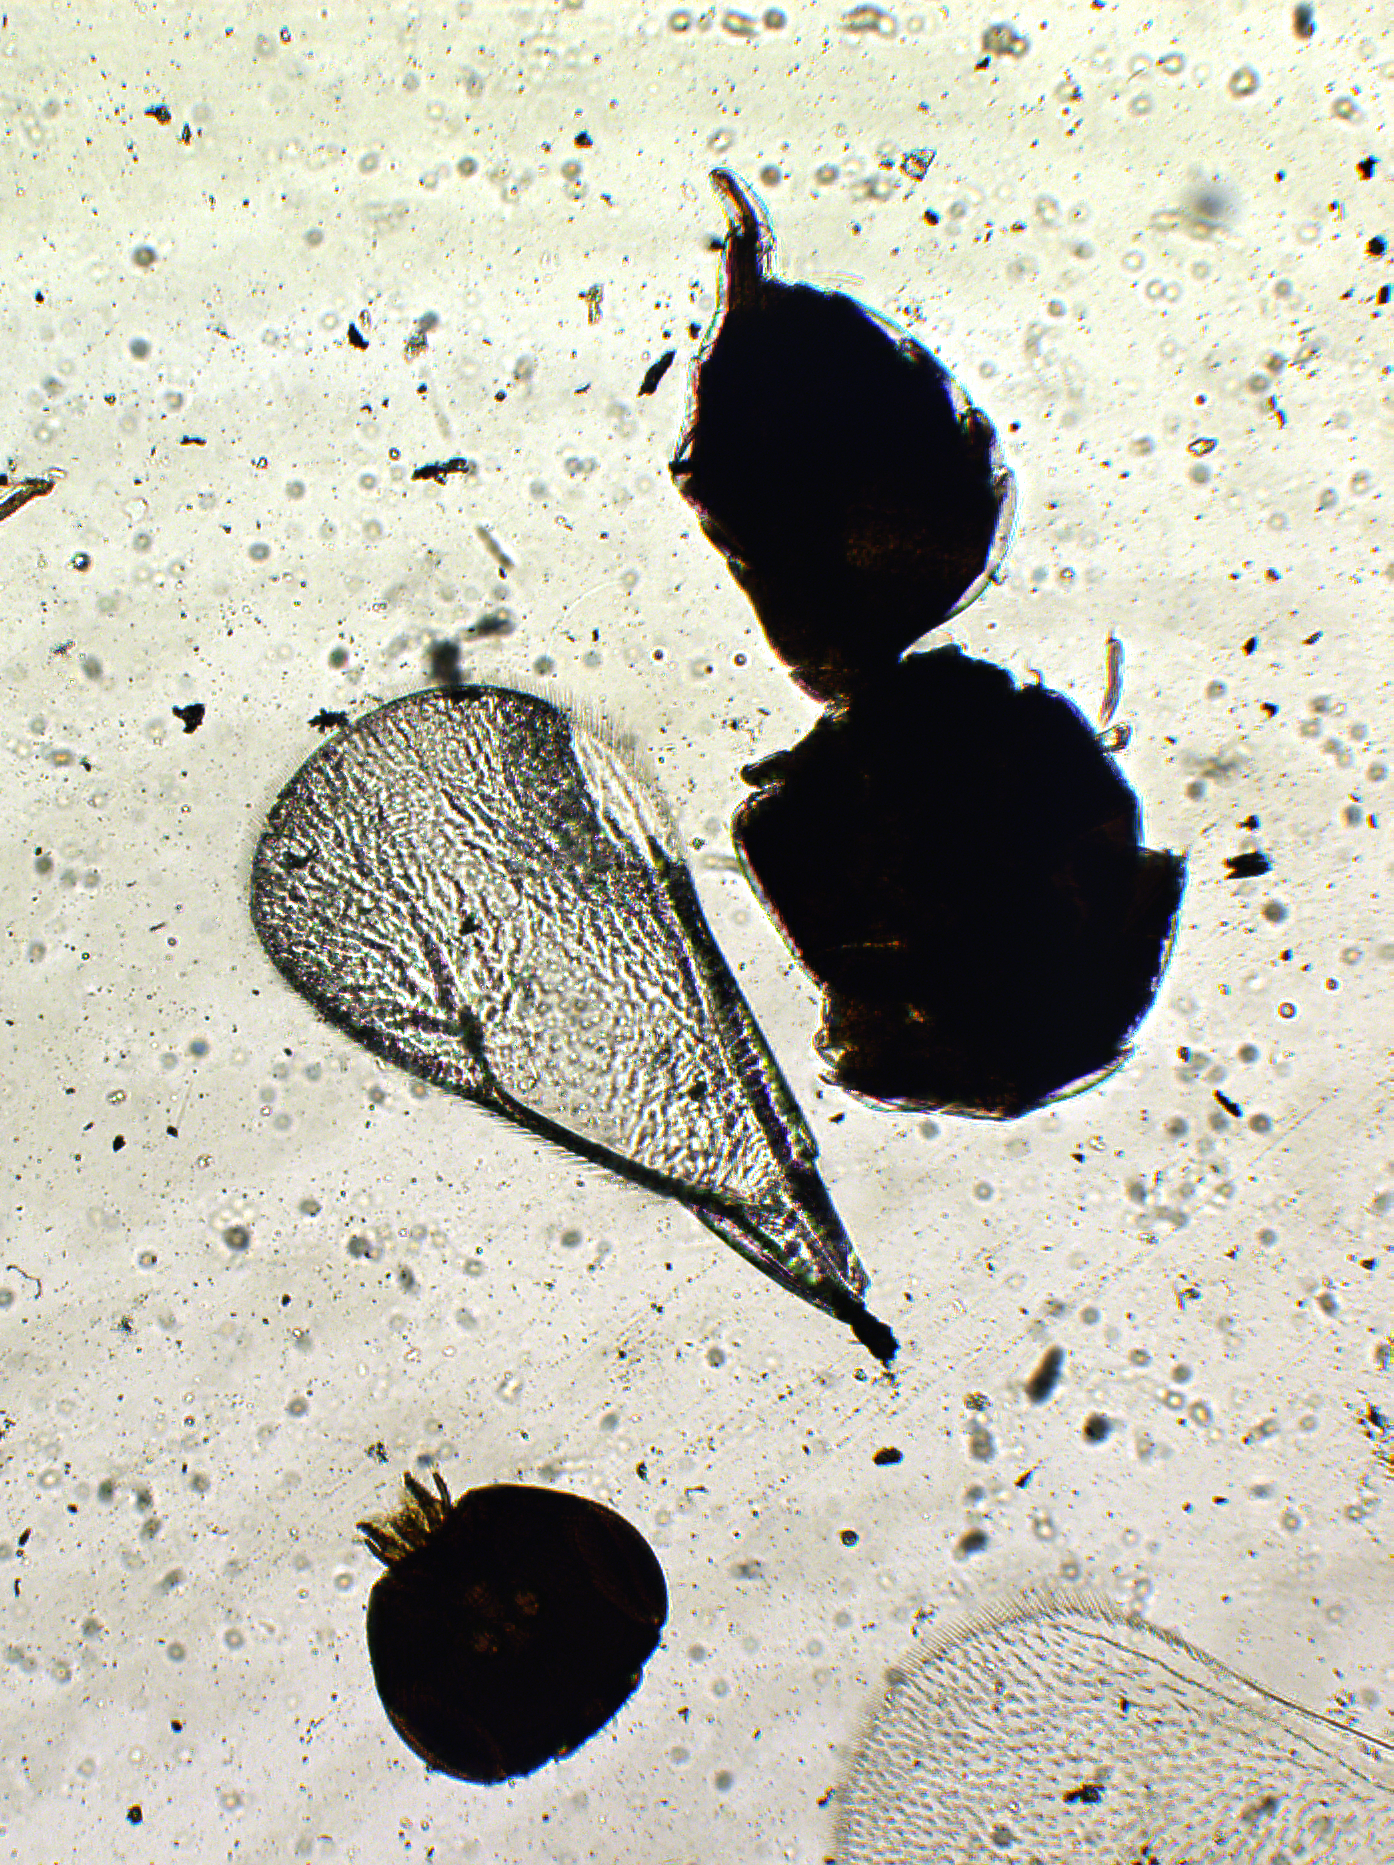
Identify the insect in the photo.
Tetrastichus ootyensis
